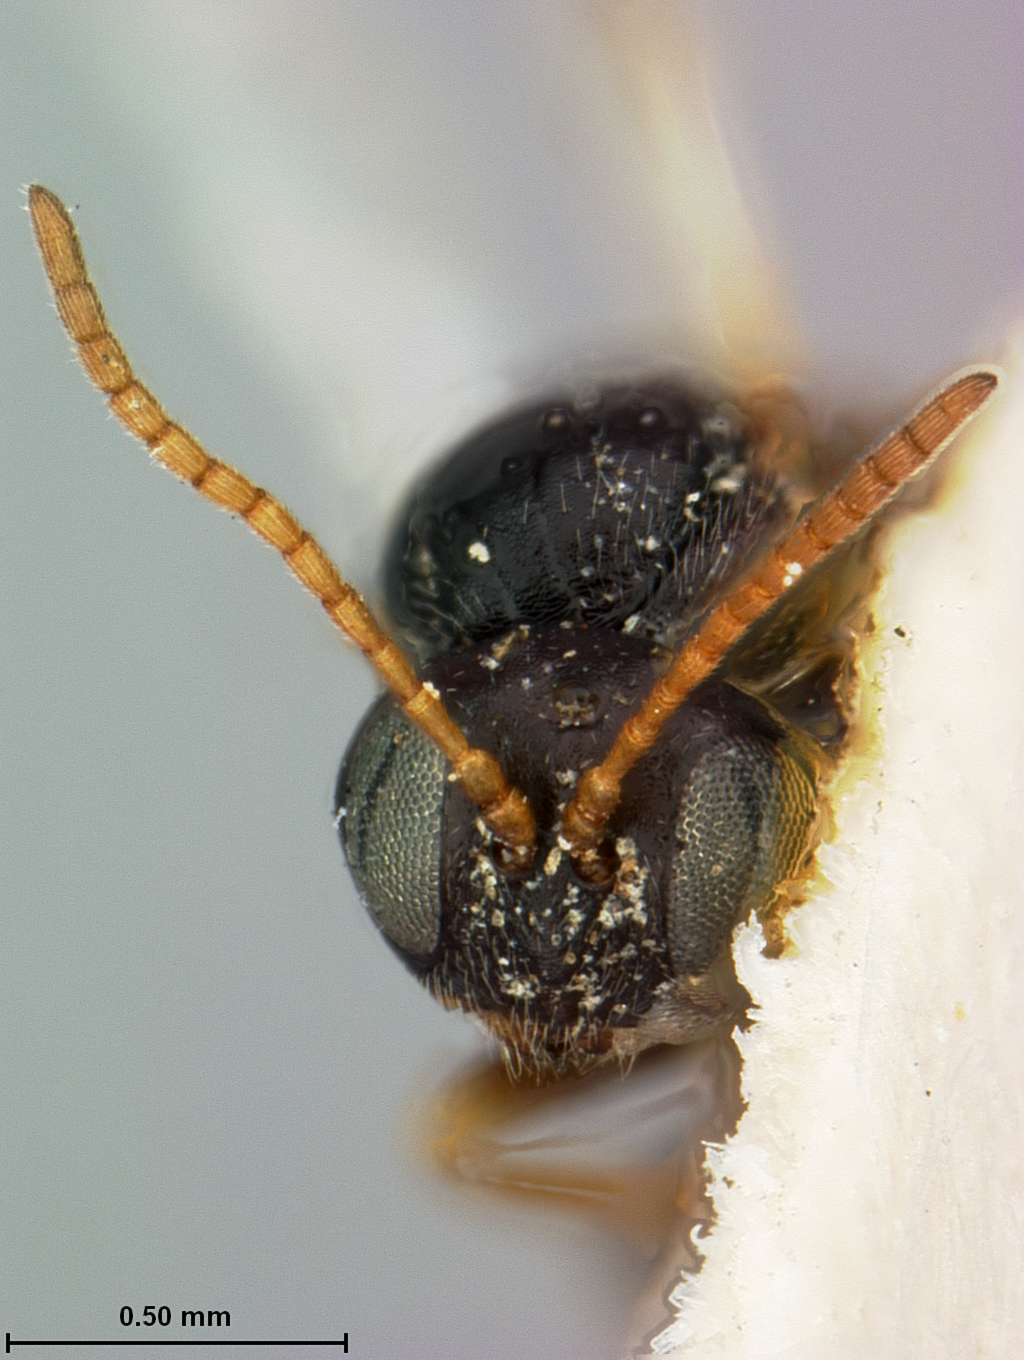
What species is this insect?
Diplolepis occultata
